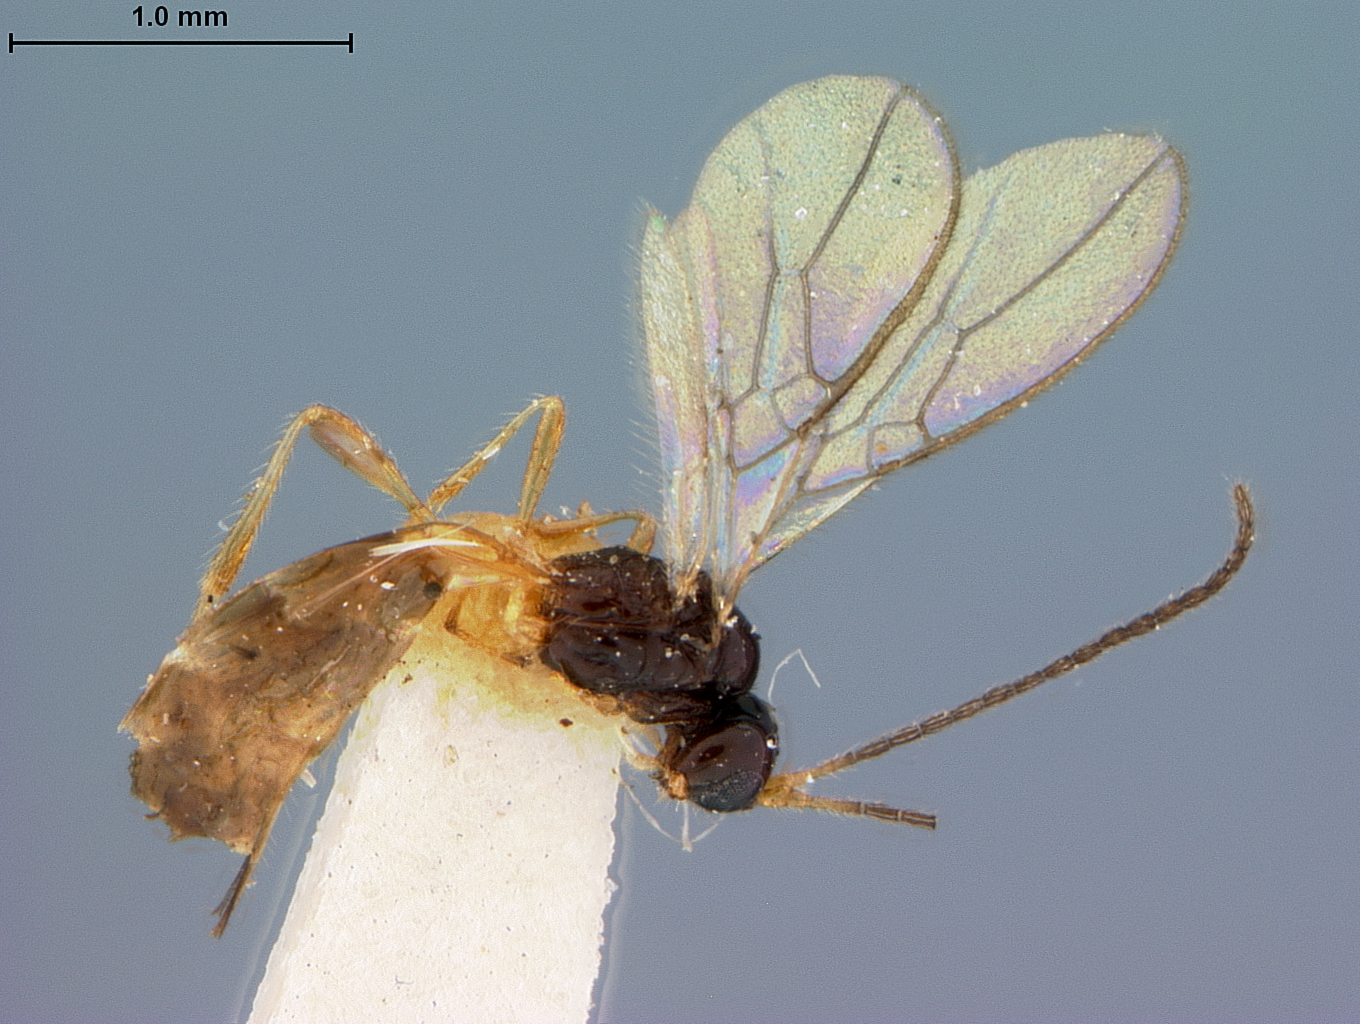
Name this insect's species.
Aspilota compressigaster
